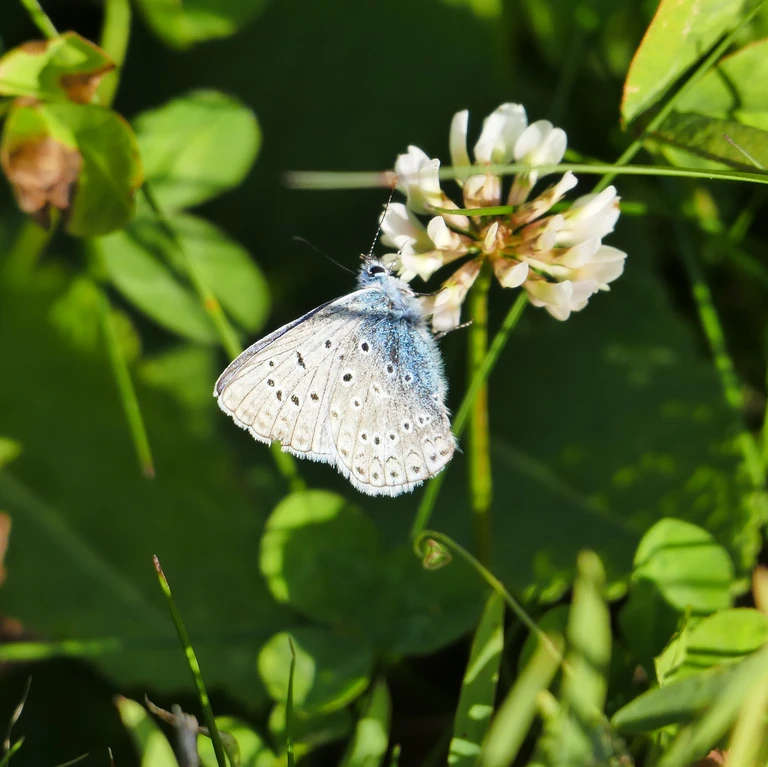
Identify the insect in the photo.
Polyommatus icarus
